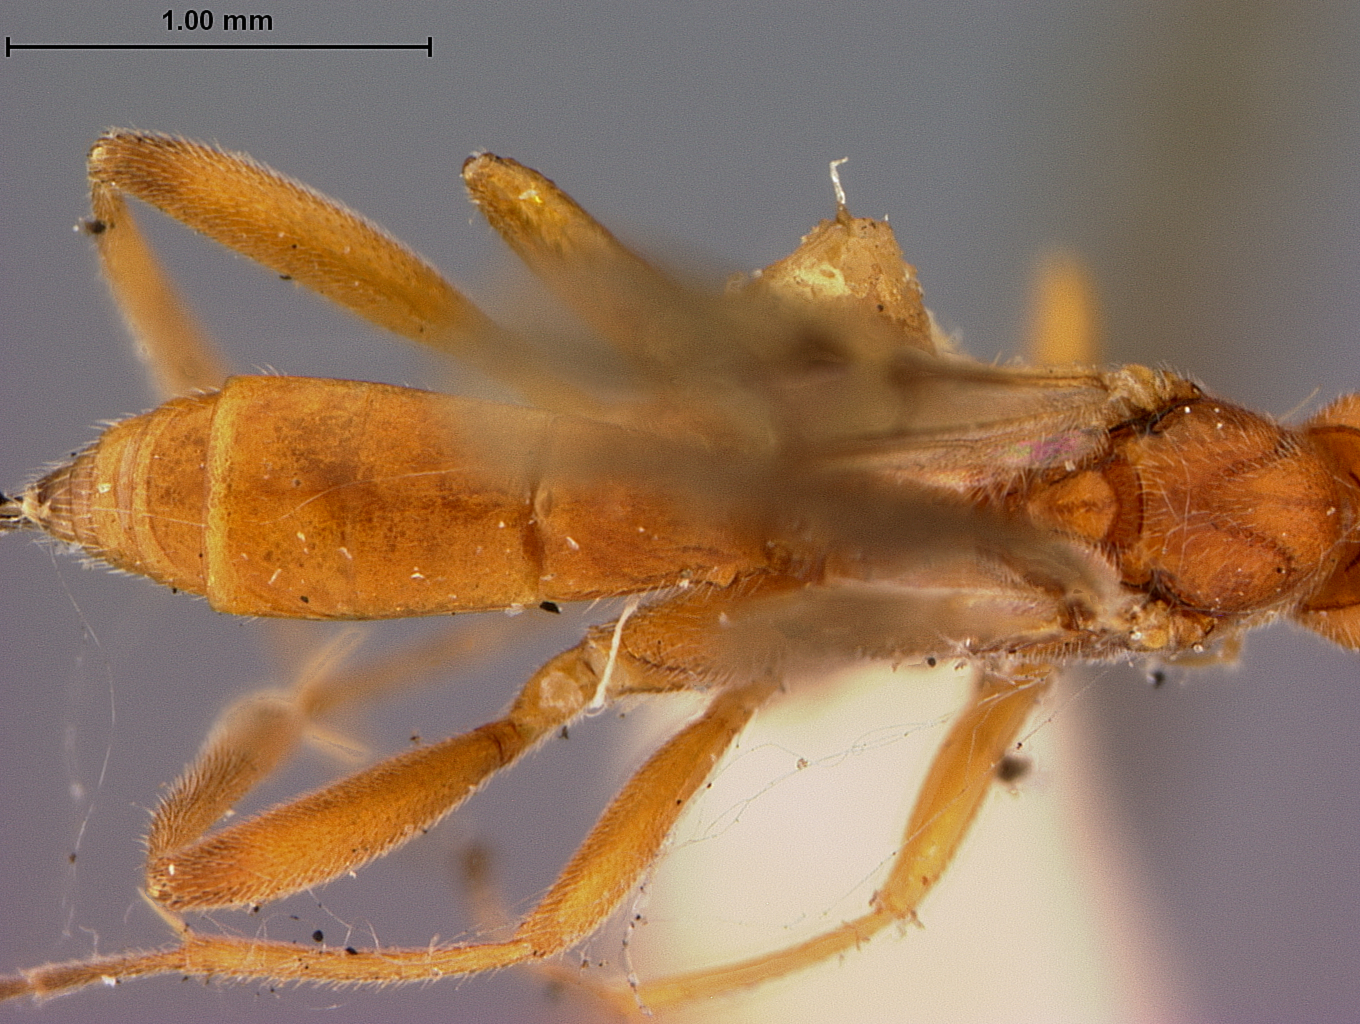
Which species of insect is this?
Orgilus gelechiavora
